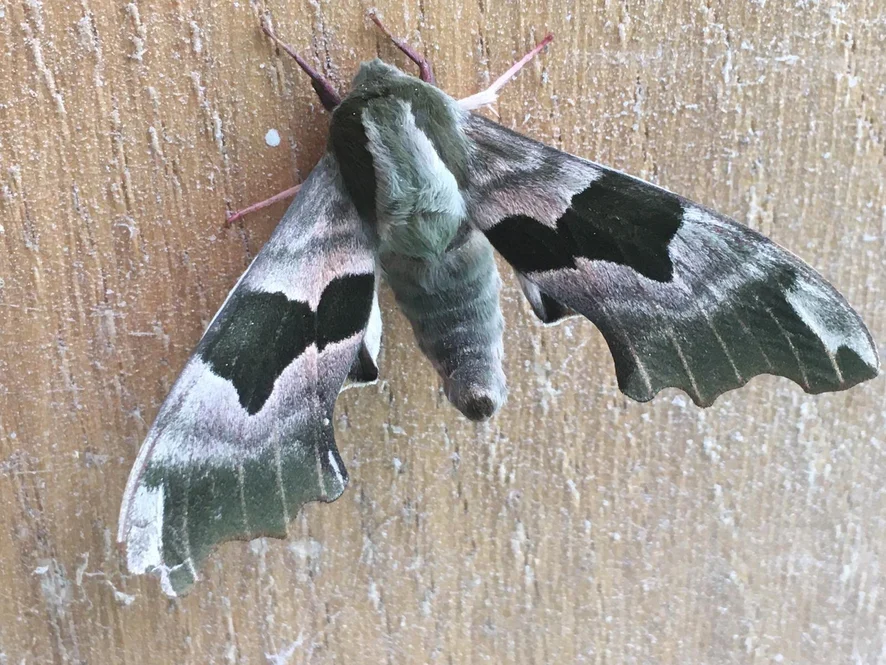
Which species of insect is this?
Mimas tiliae
